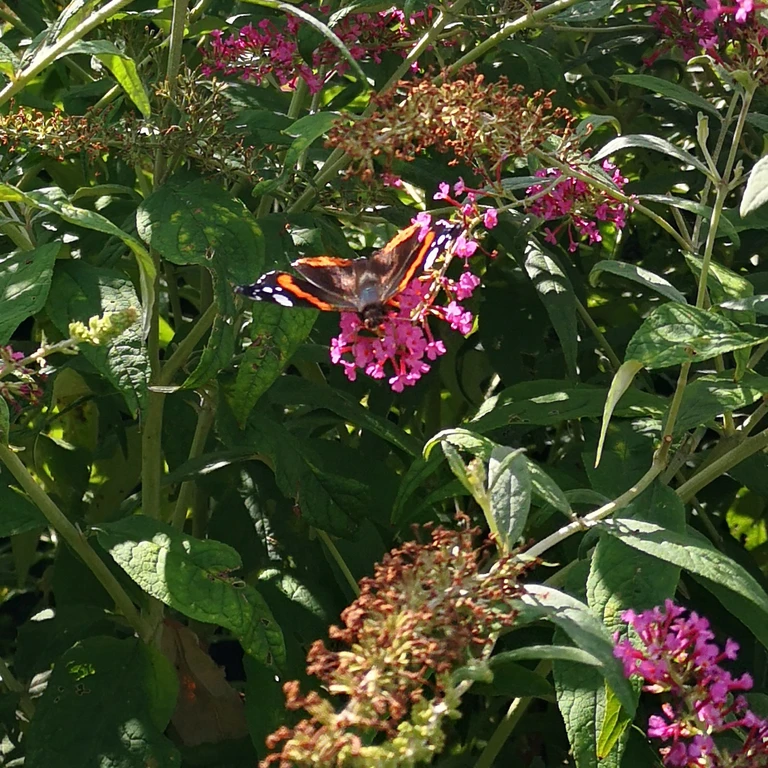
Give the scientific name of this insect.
Vanessa atalanta
